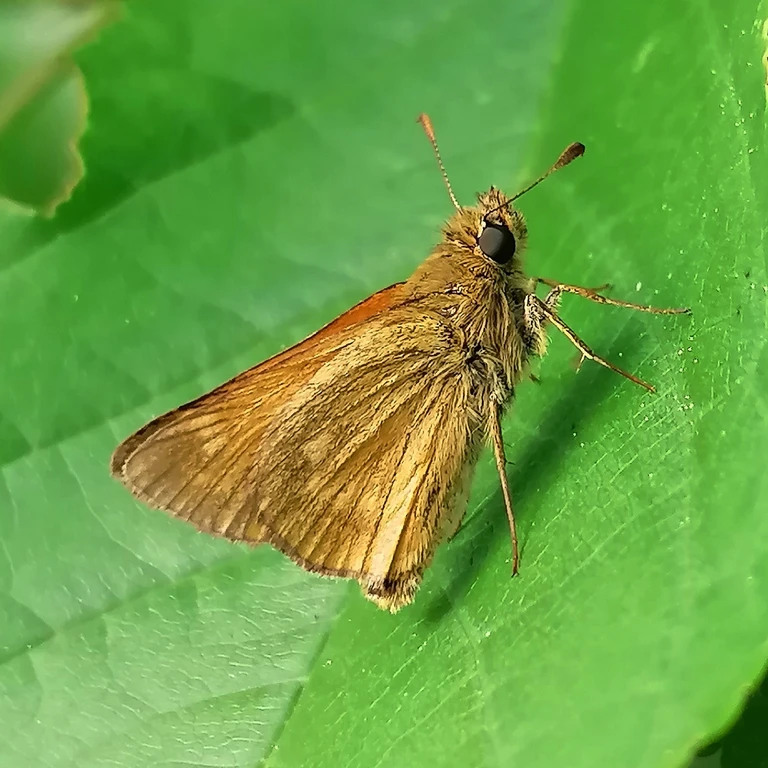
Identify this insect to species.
Ochlodes sylvanus (also Ochlodes venata)
